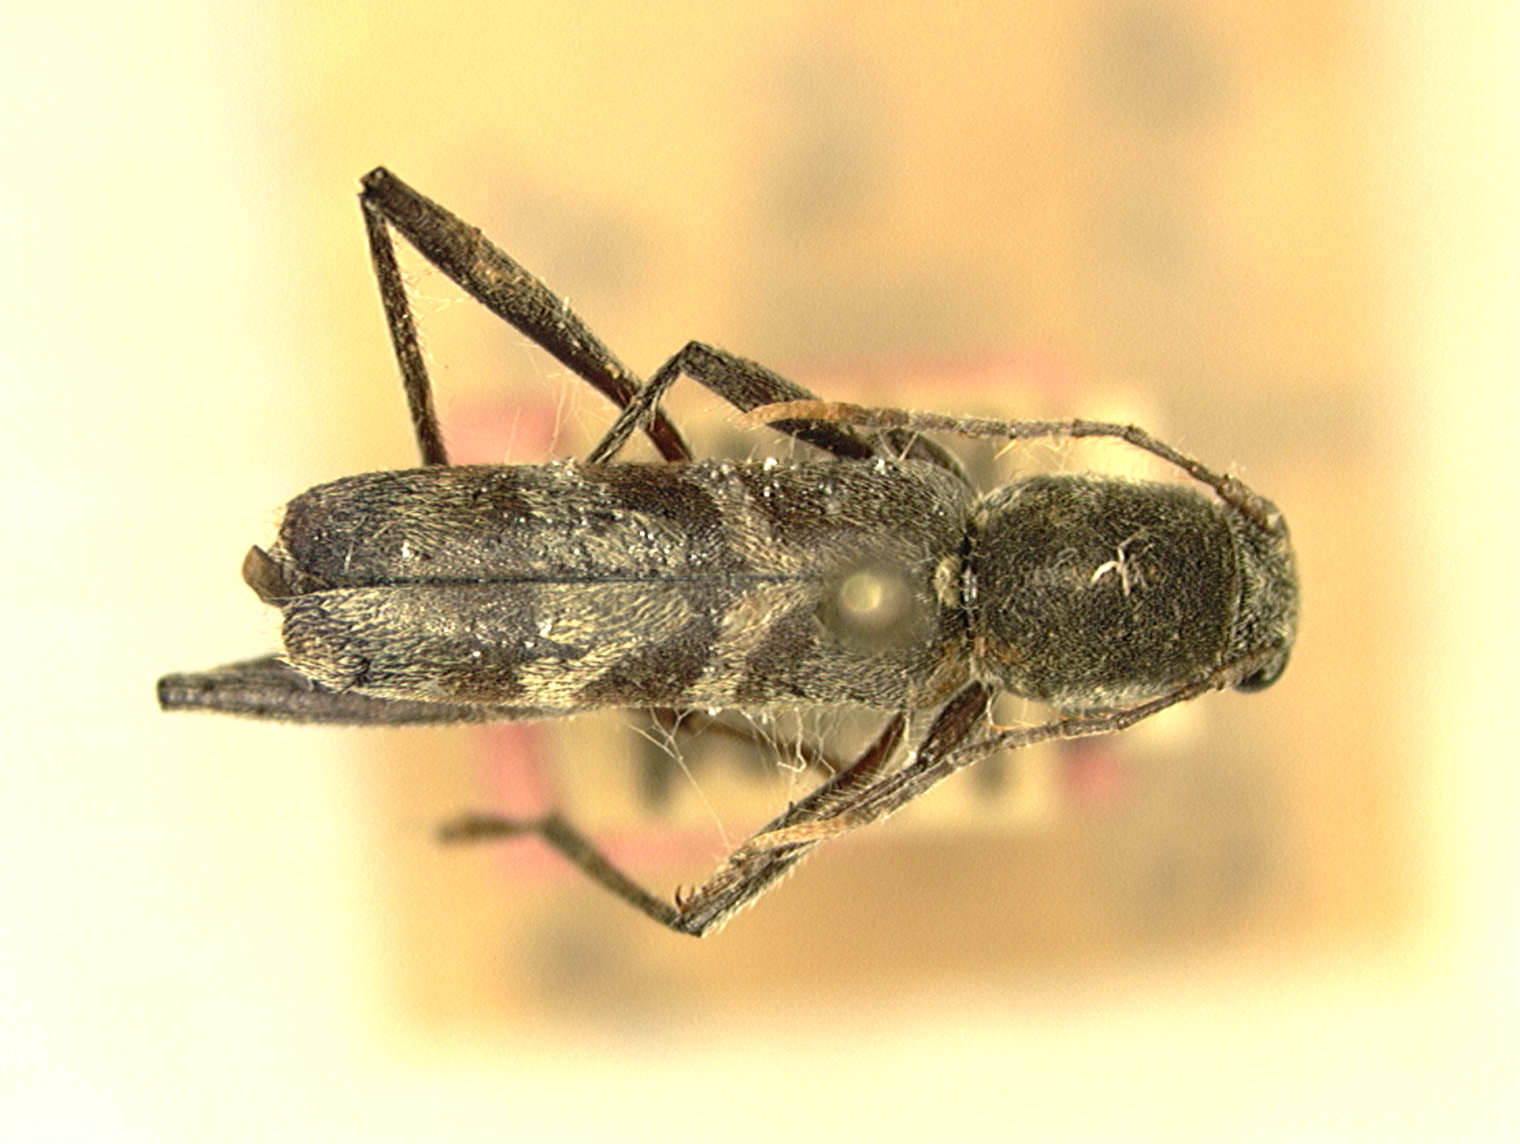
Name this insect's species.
Xylotrechus humeralis
